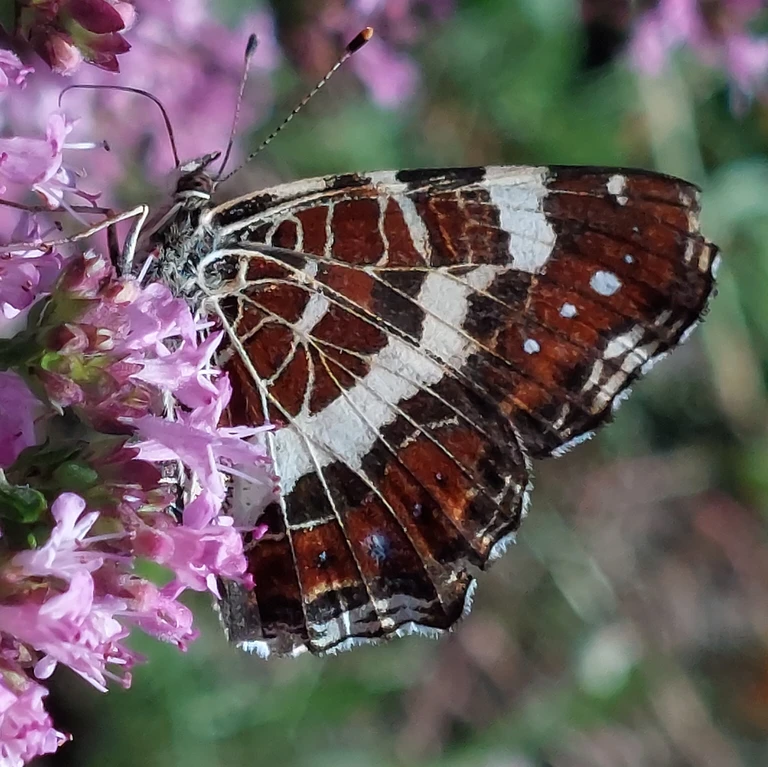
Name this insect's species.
Araschnia levana
